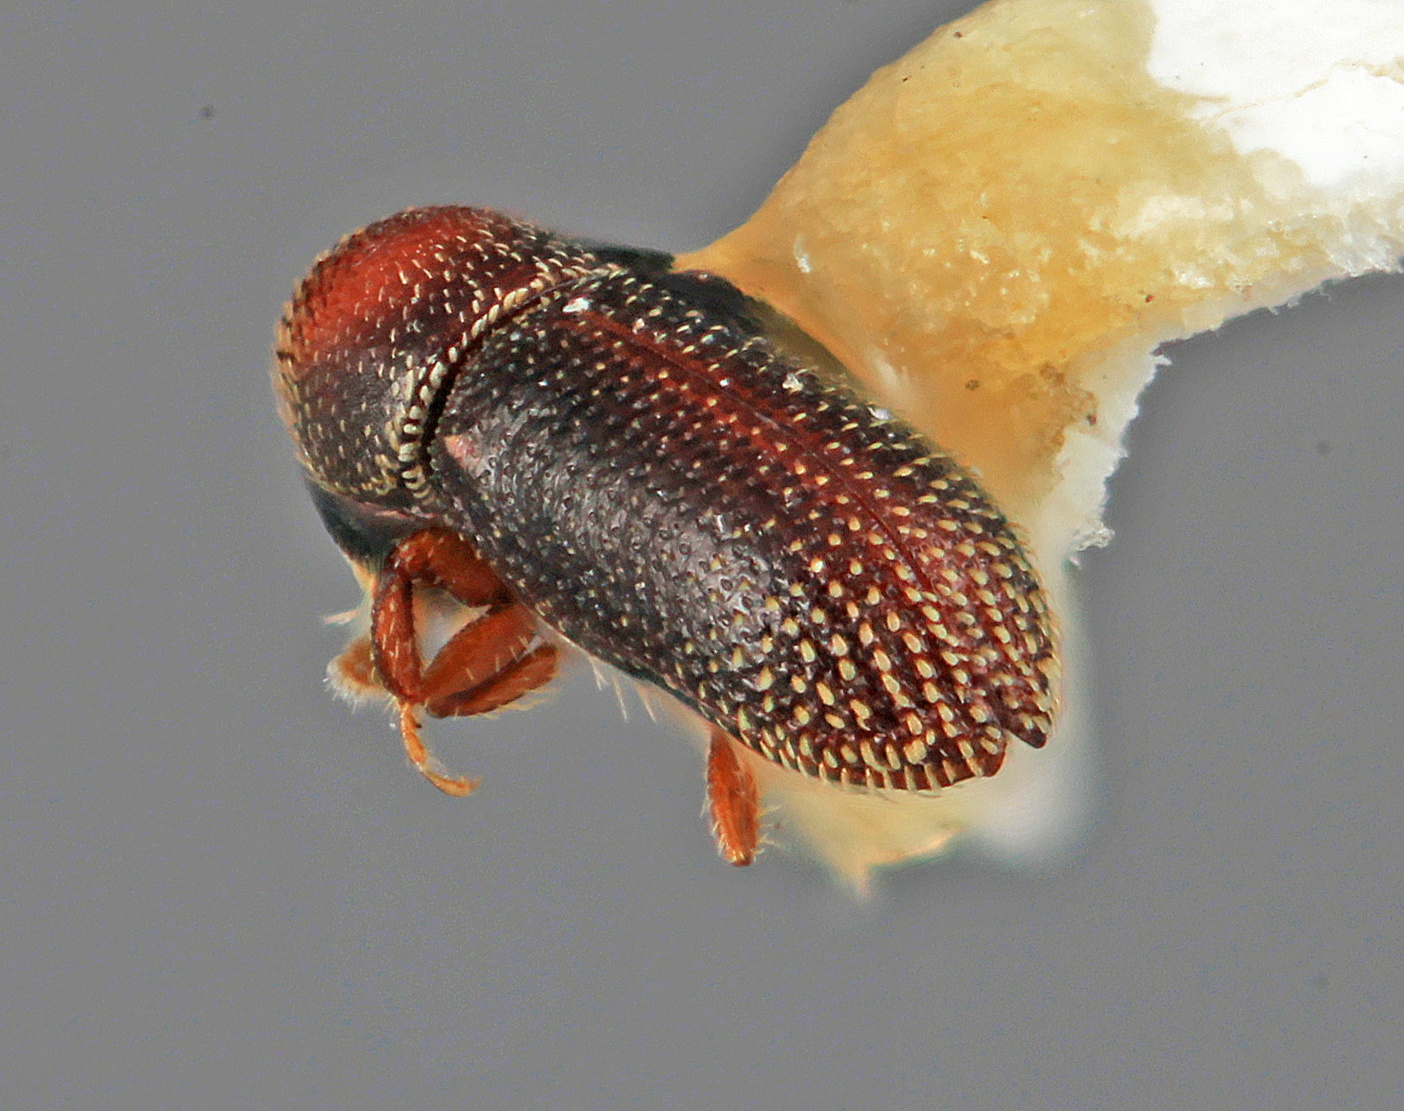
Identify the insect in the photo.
Micracisella serjaniae
